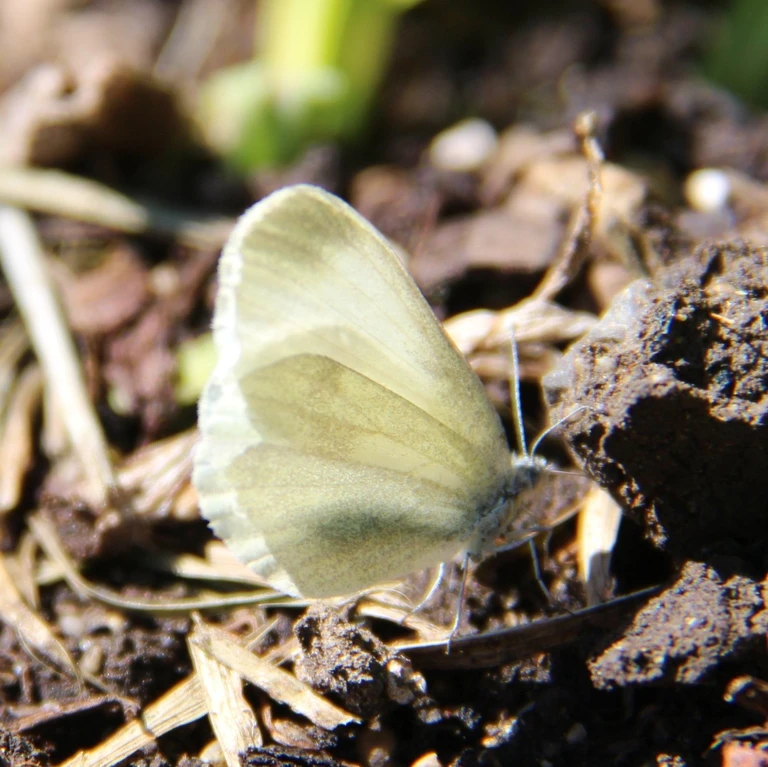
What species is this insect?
Leptidea sinapis/juvernica
